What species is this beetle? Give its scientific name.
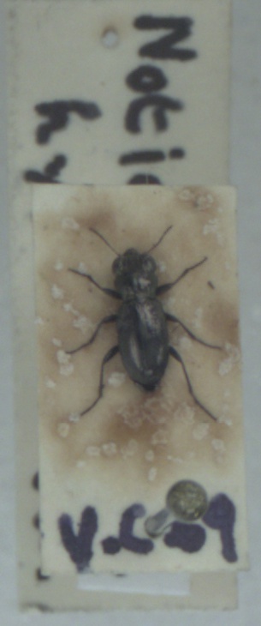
Notiophilus germinyi
